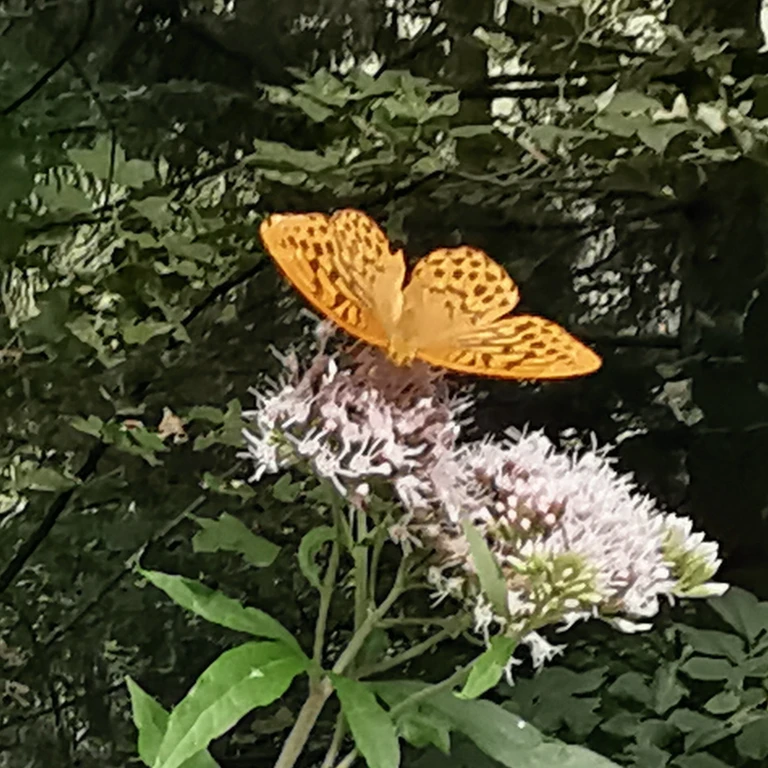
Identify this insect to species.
Argynnis paphia
